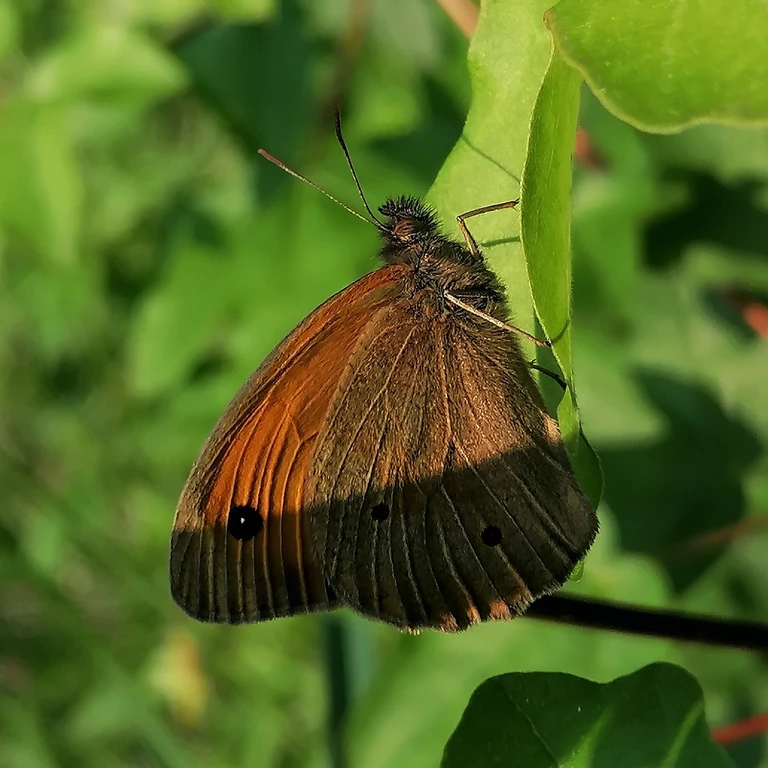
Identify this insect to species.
Maniola jurtina
